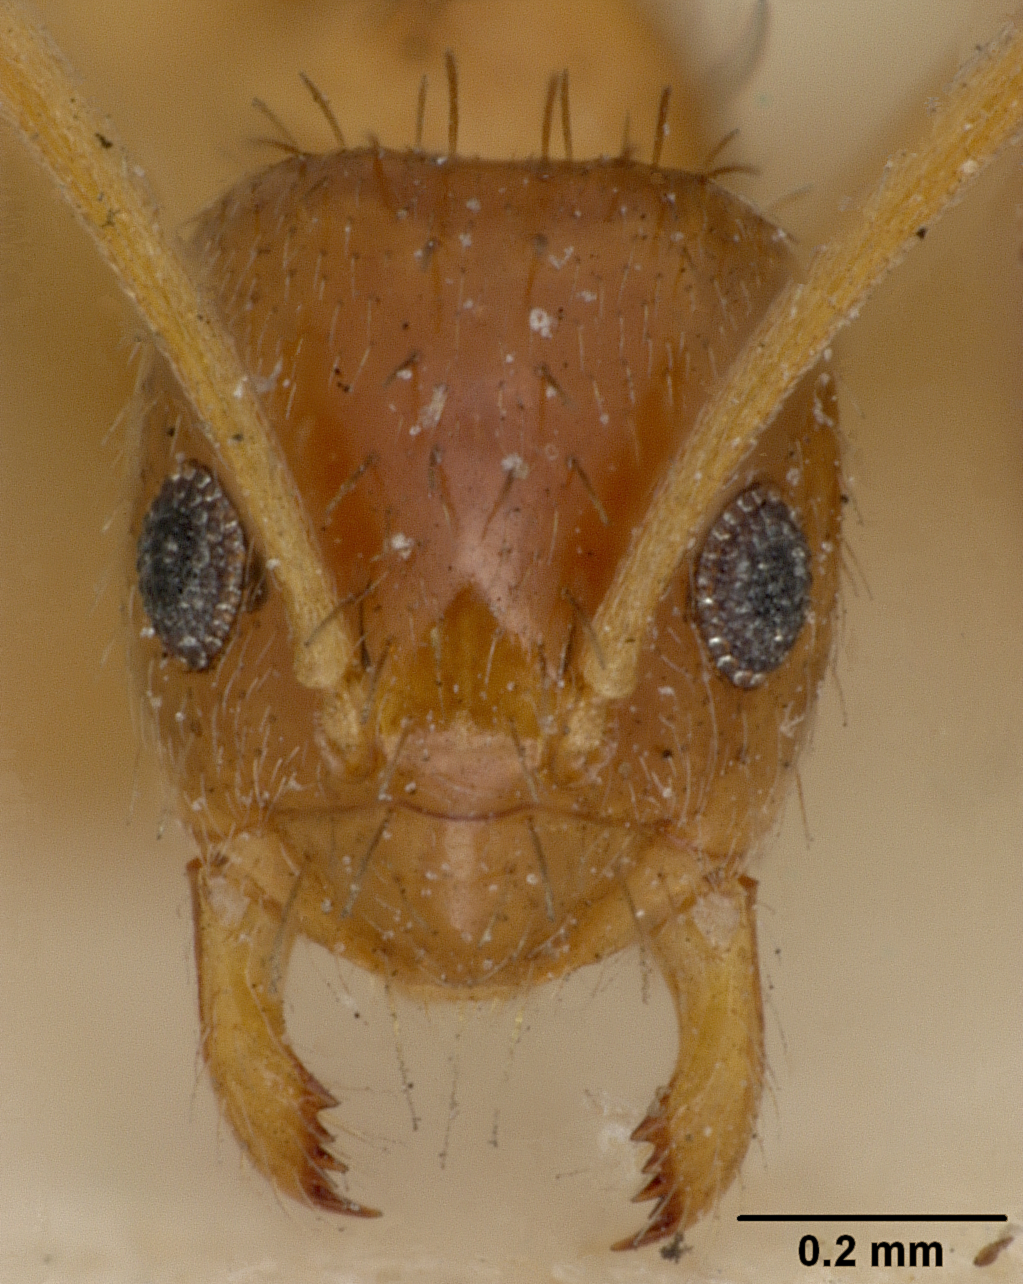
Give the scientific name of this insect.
Prenolepis melanderi
